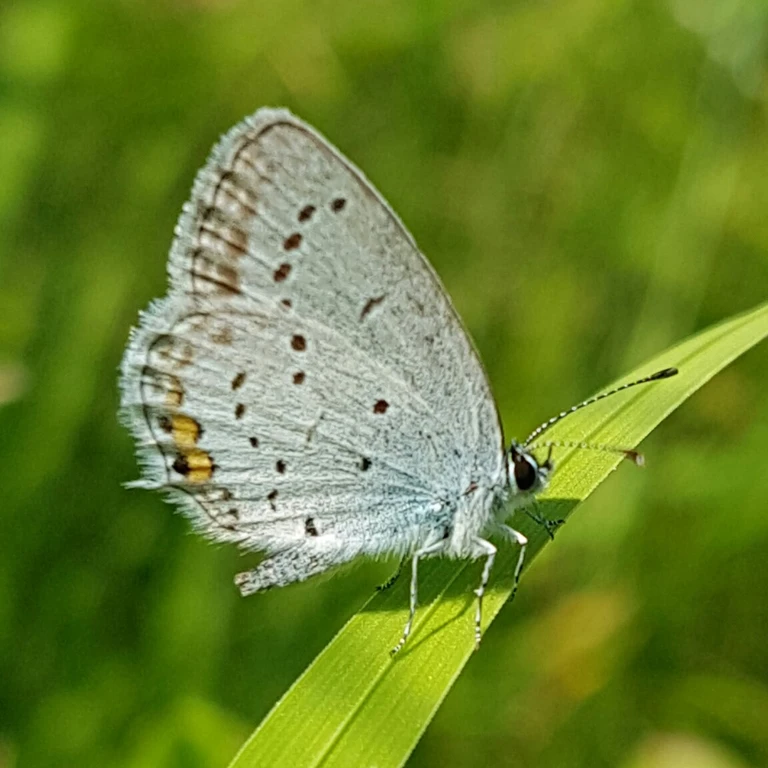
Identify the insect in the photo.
Cupido argiades (also Elkalyce argiades)
